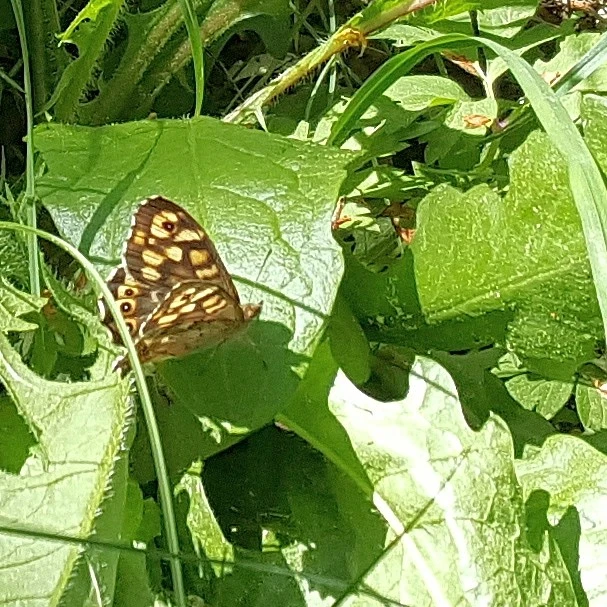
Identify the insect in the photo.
Pararge aegeria
